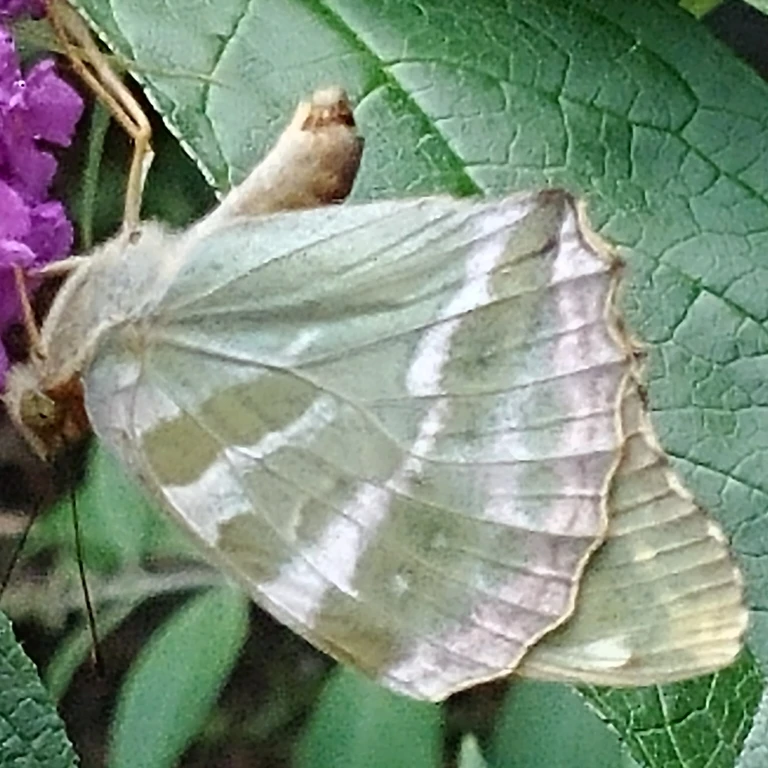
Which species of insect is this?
Argynnis paphia
